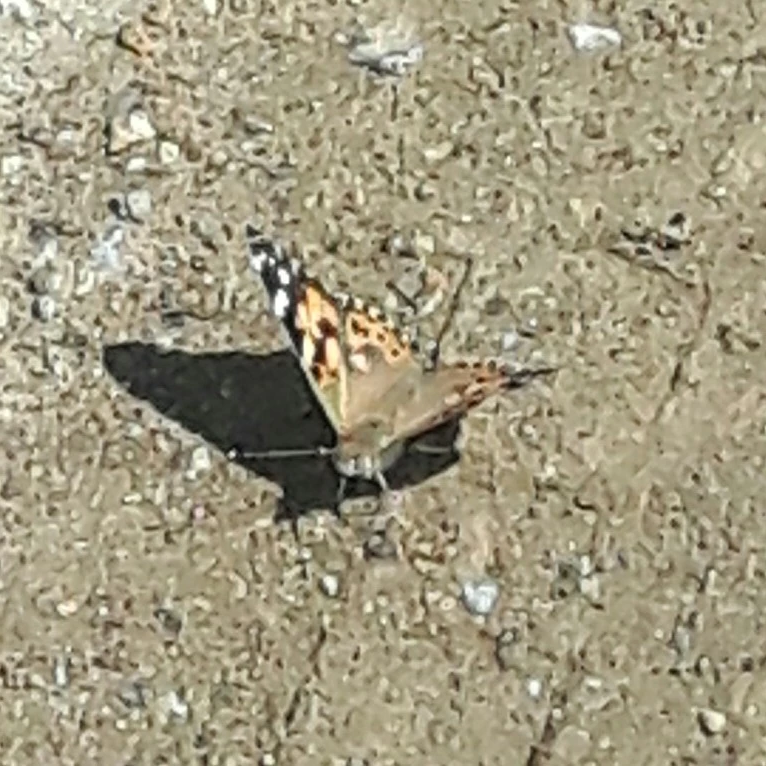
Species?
Vanessa cardui
